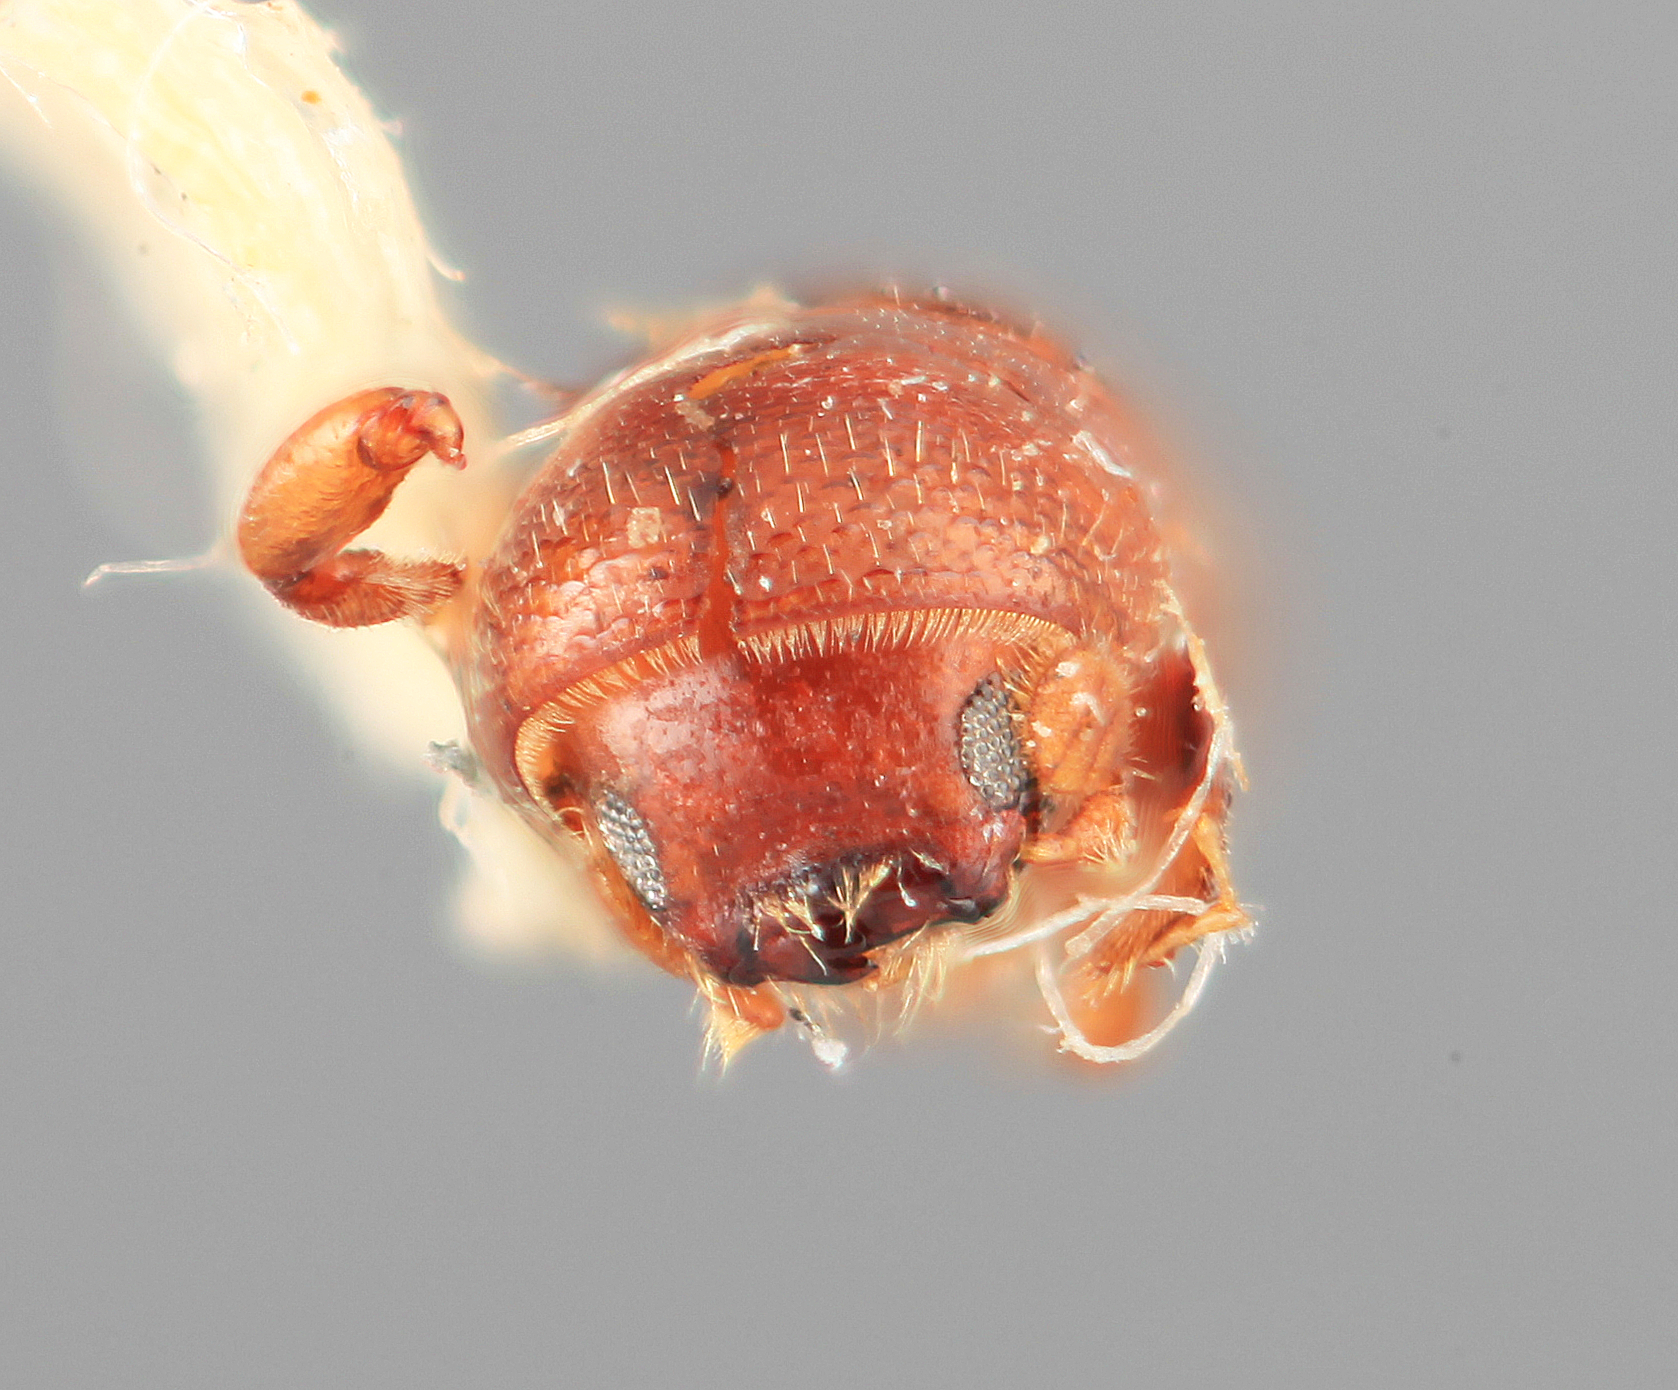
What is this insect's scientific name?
Monarthrum marginatum
